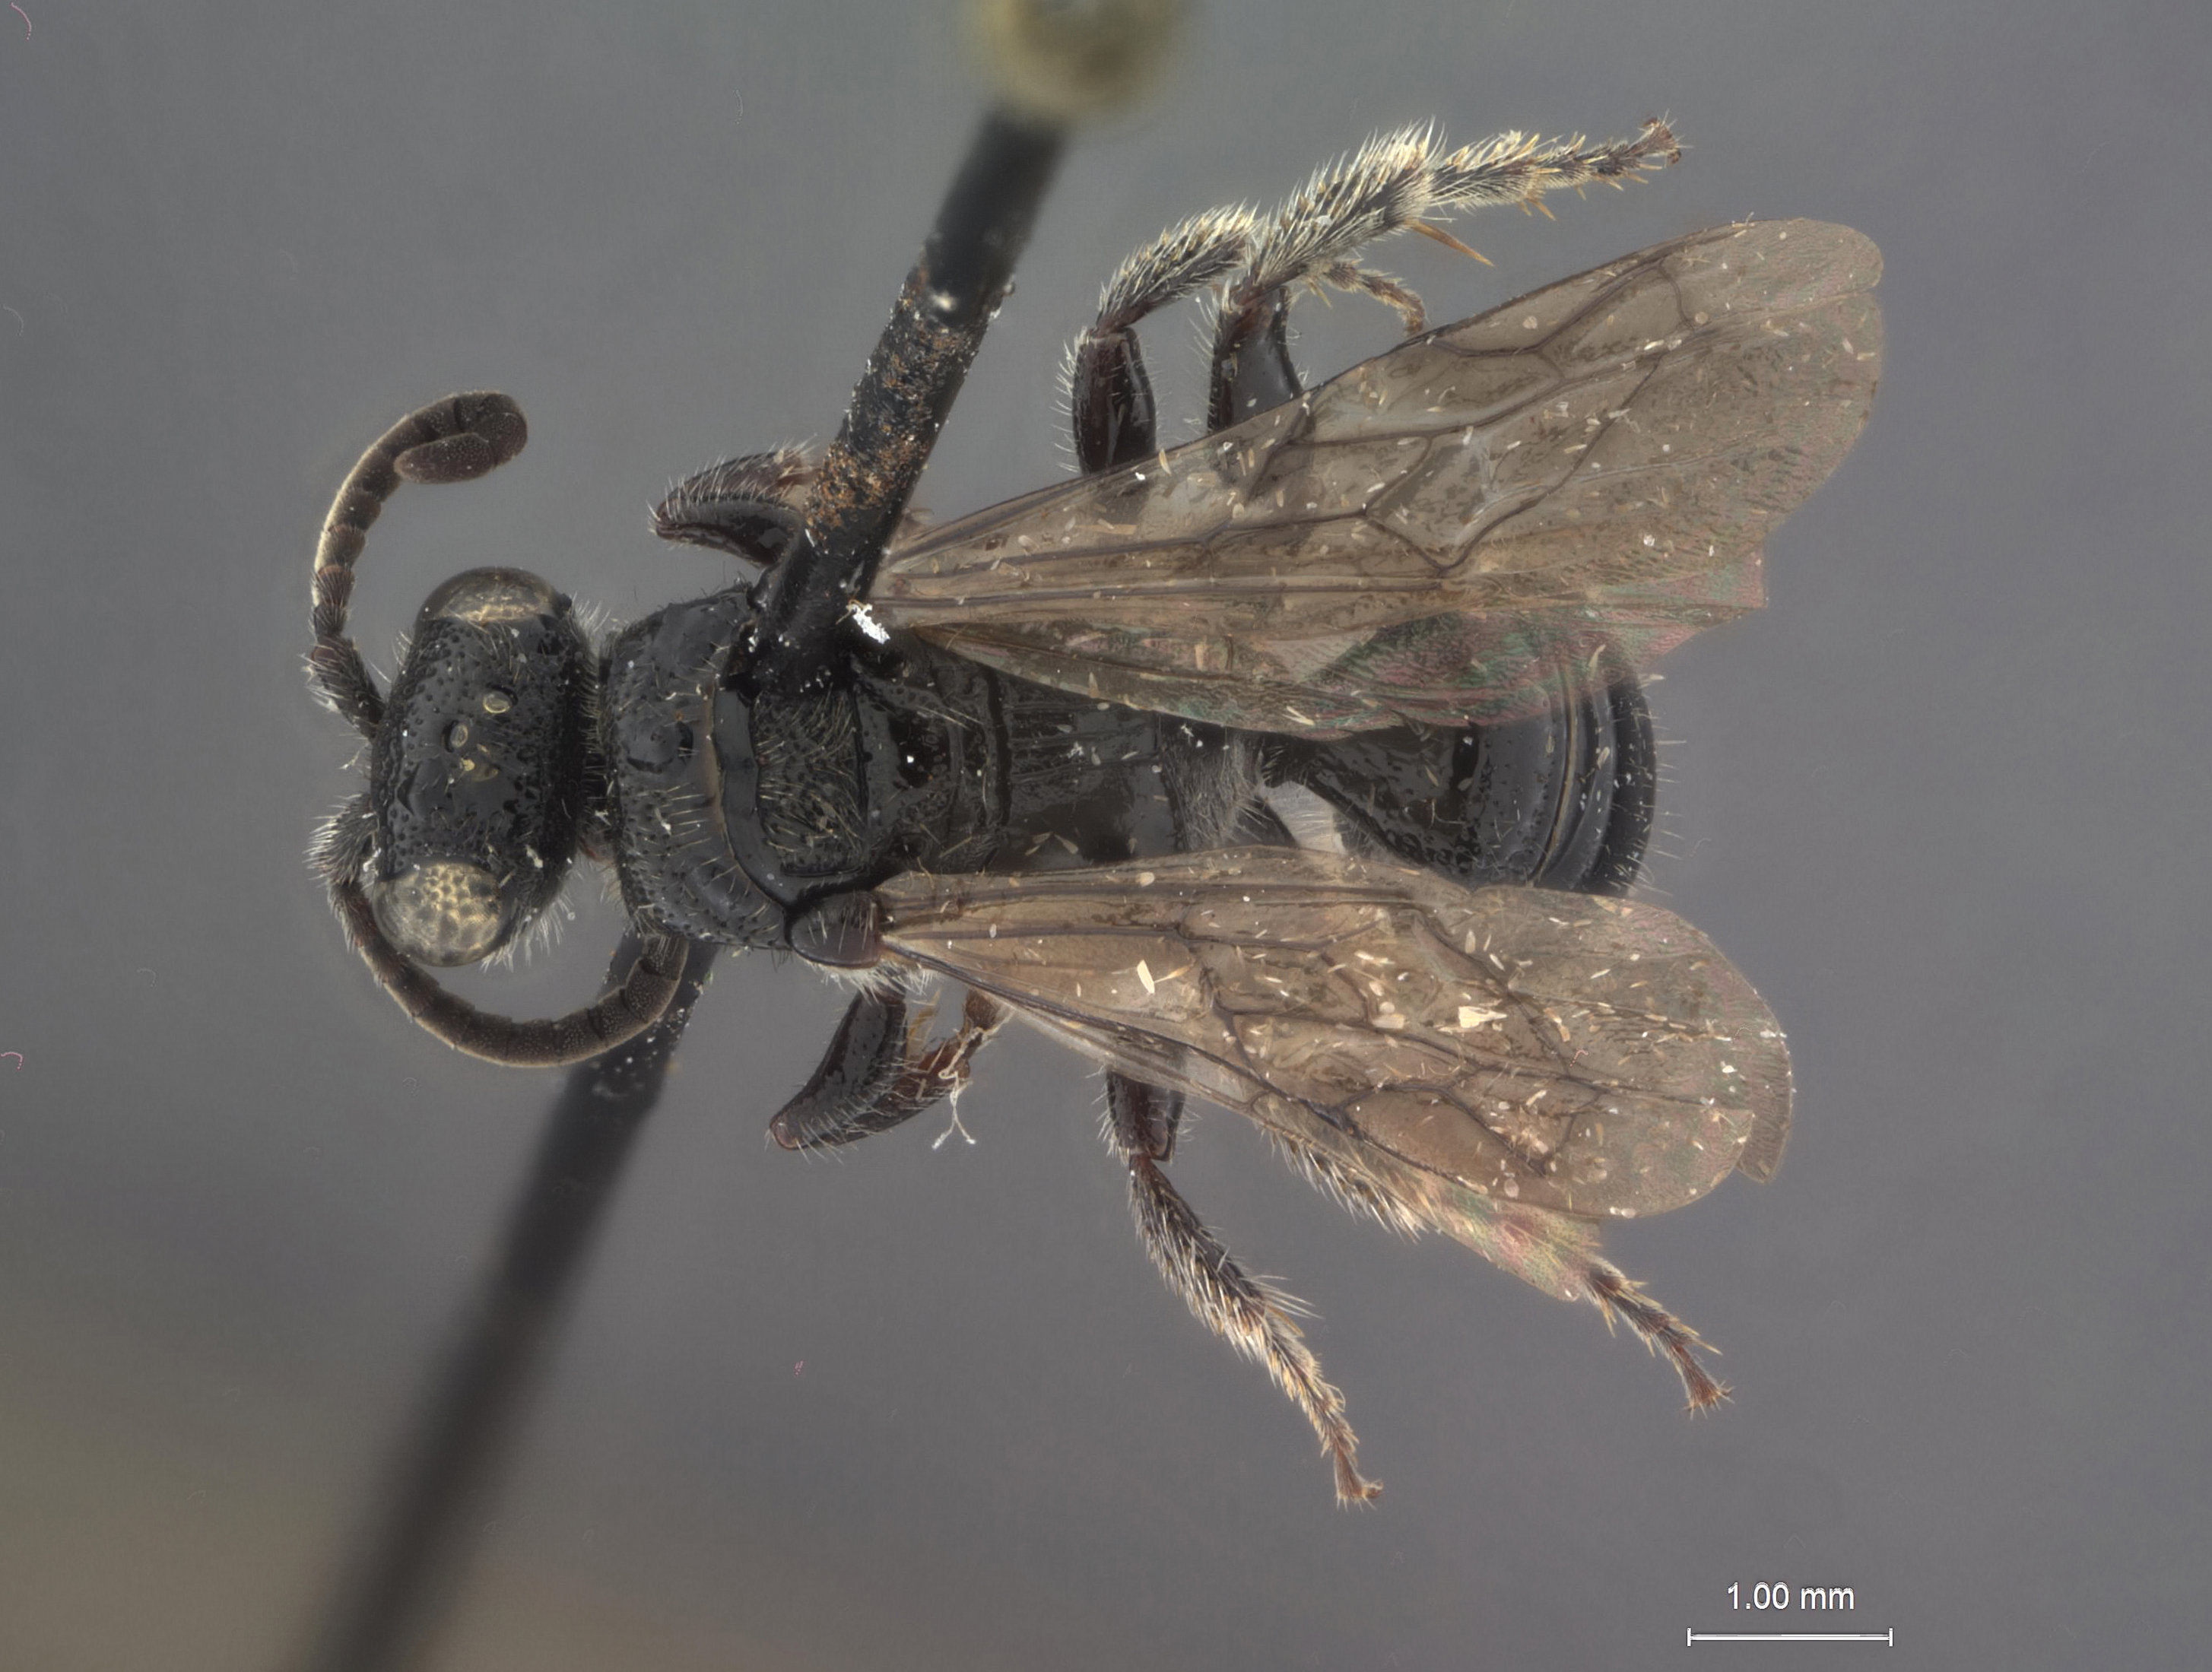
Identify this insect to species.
Tiphia vierecki
